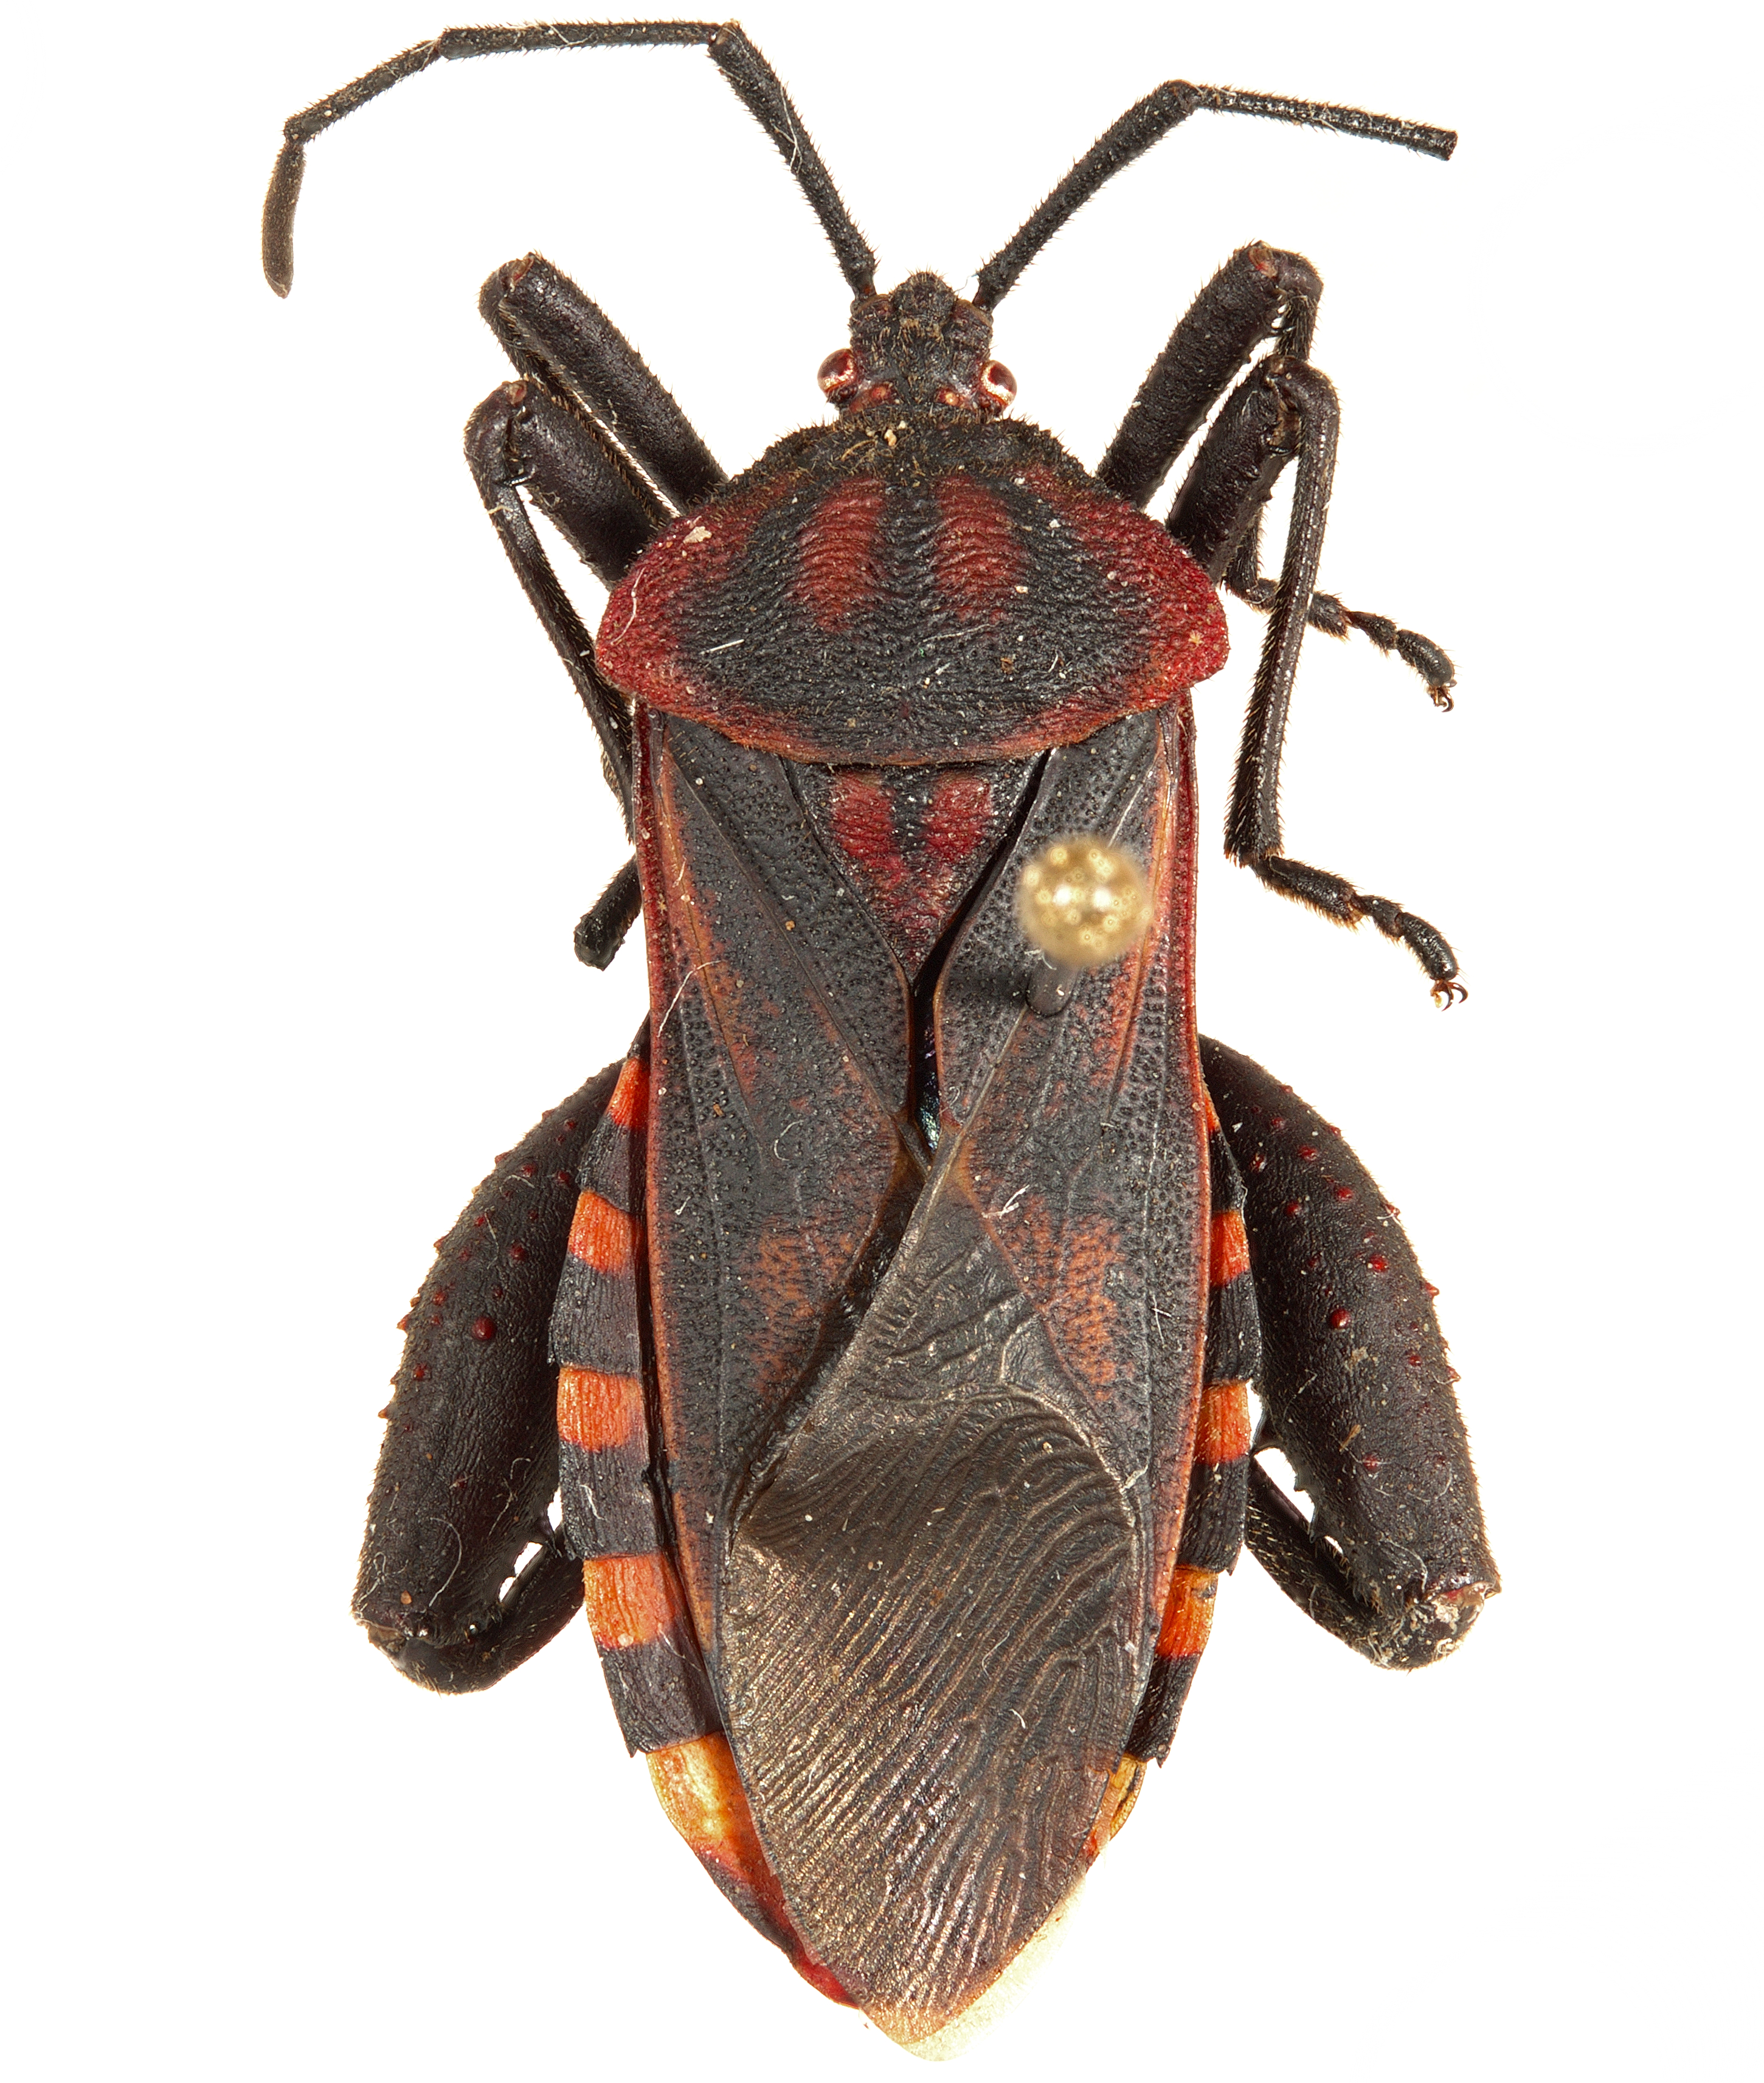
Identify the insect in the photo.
Piezogaster rubropictus
